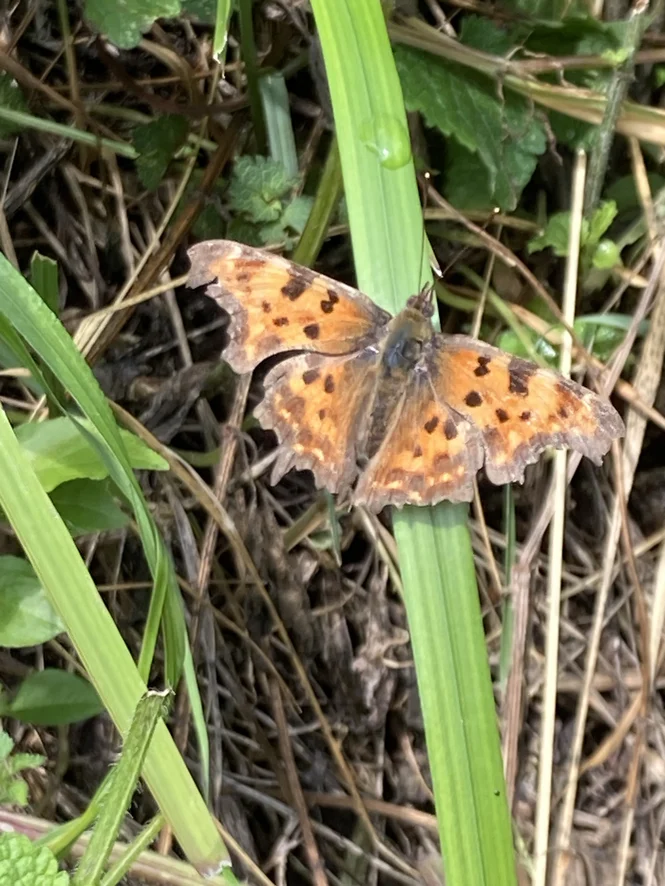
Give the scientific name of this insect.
Polygonia c-album
